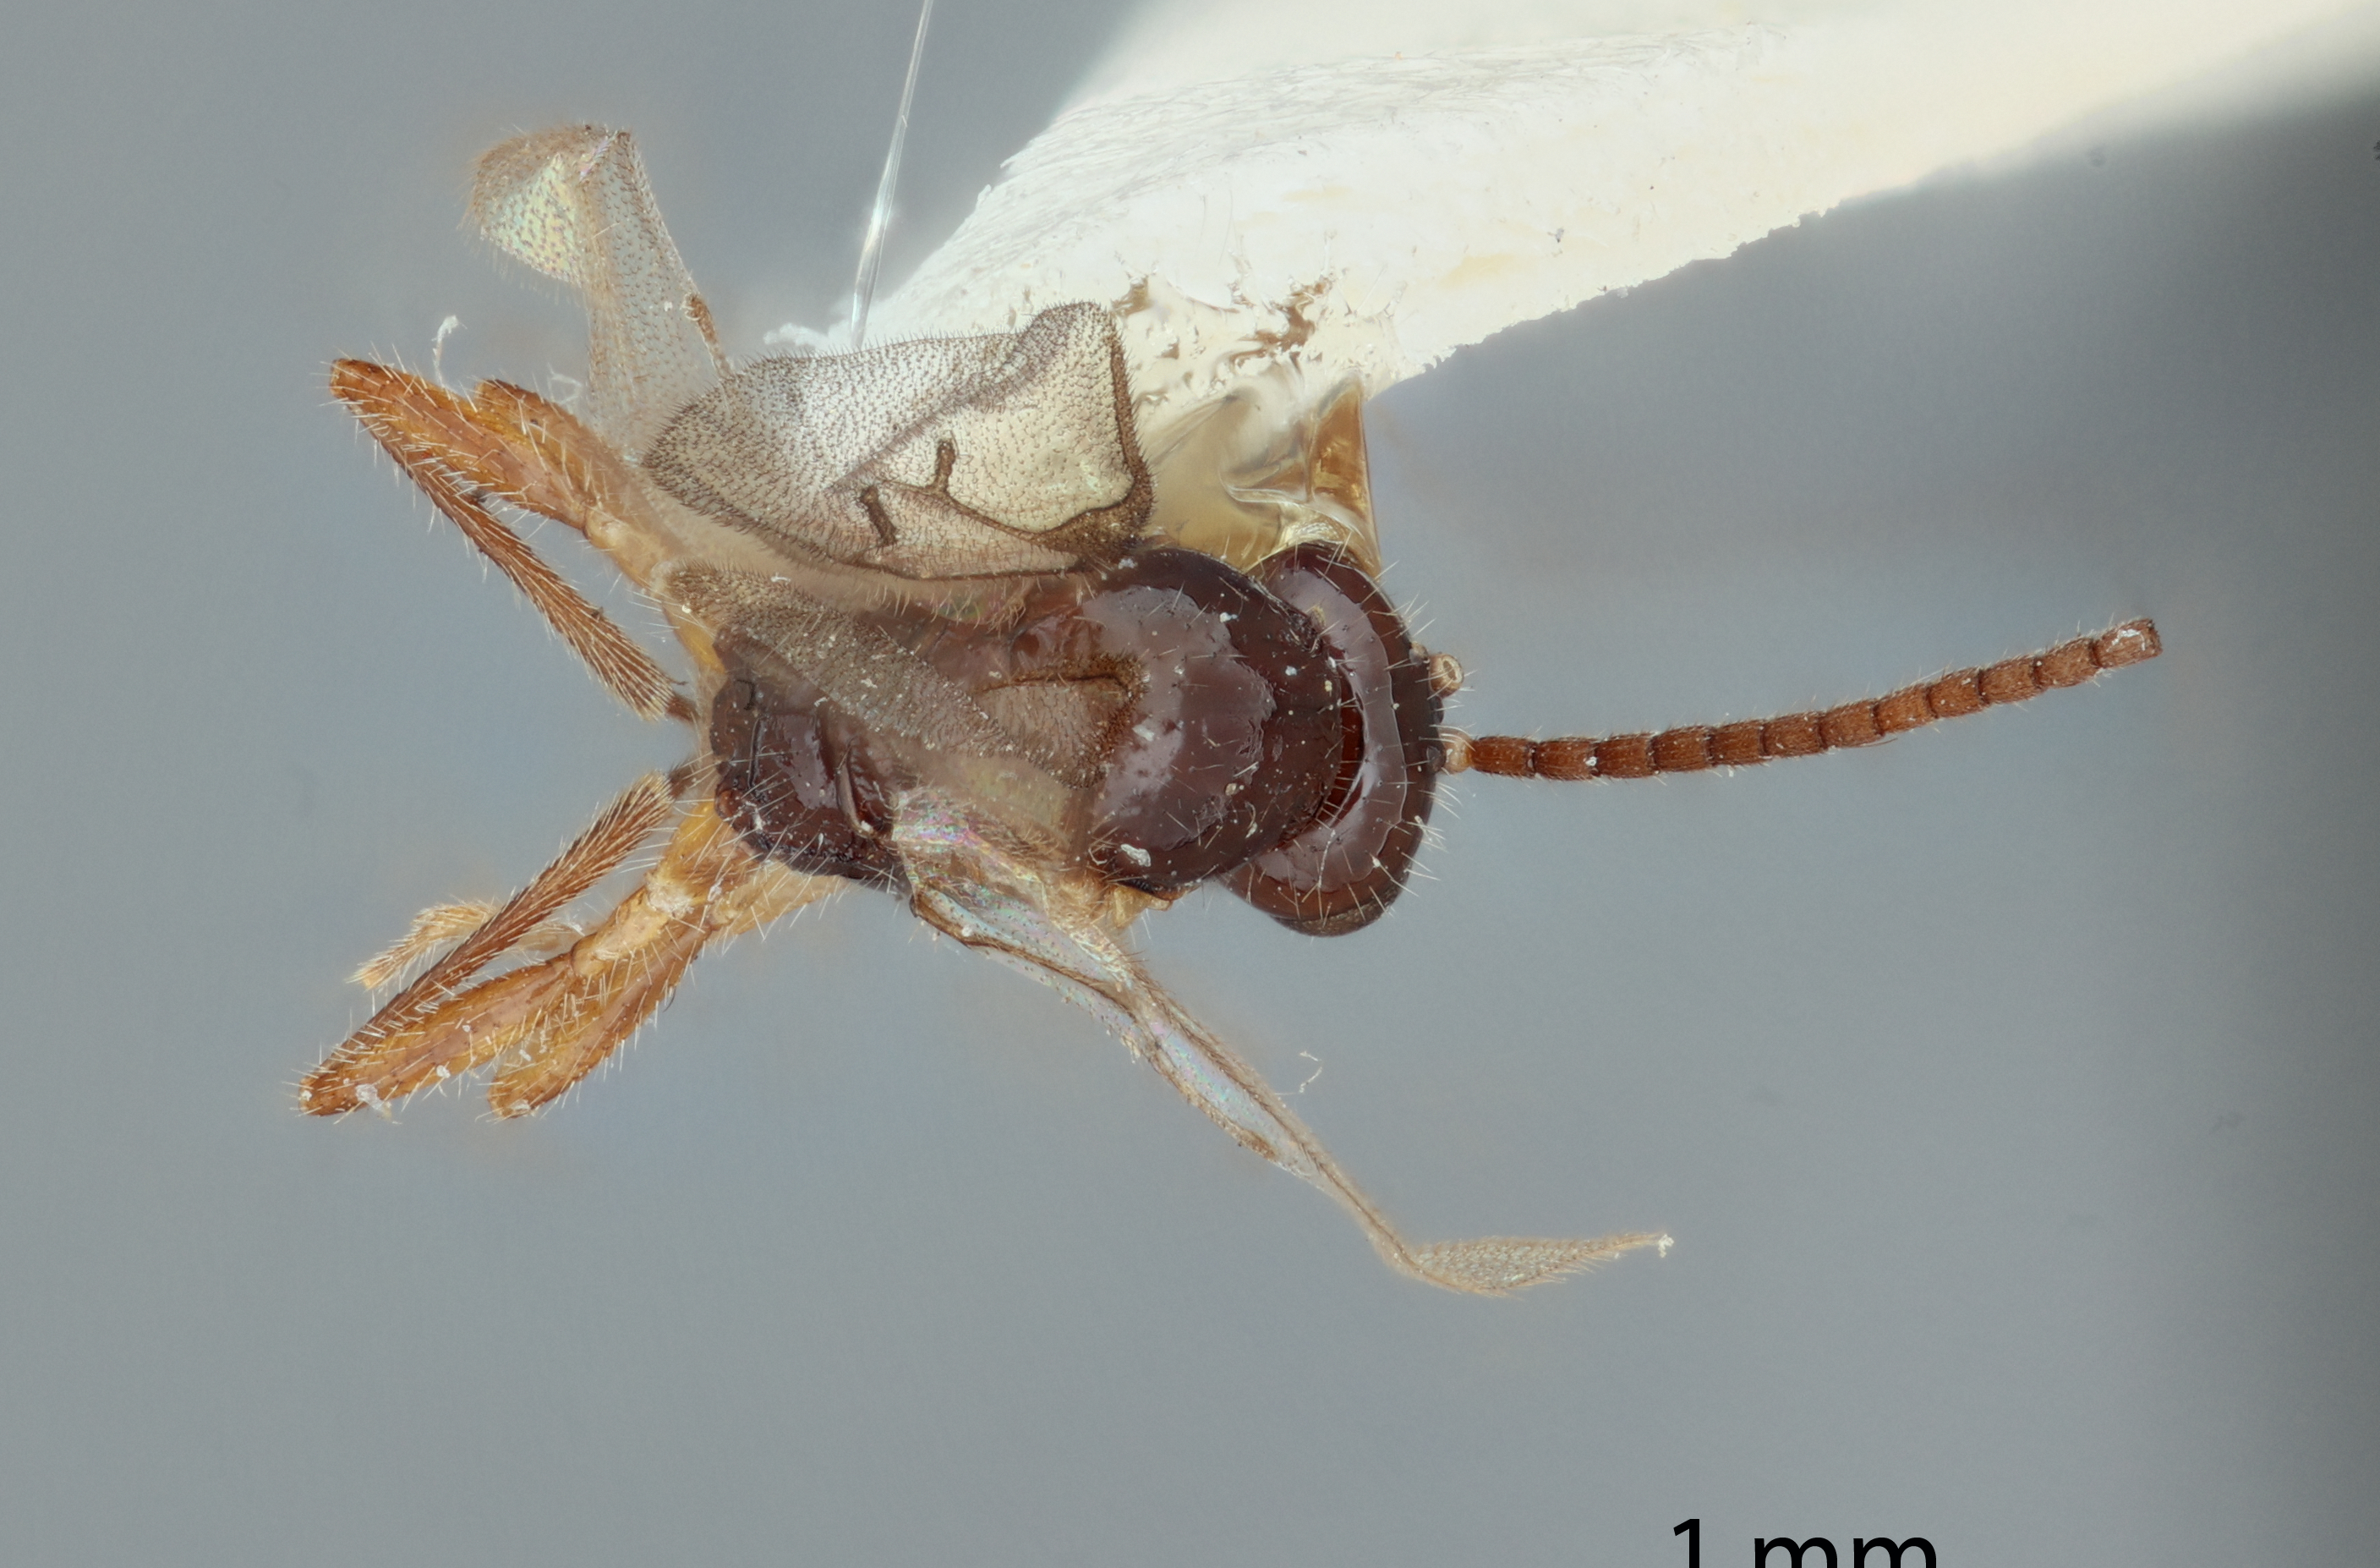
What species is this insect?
Aphidius takomaensis
